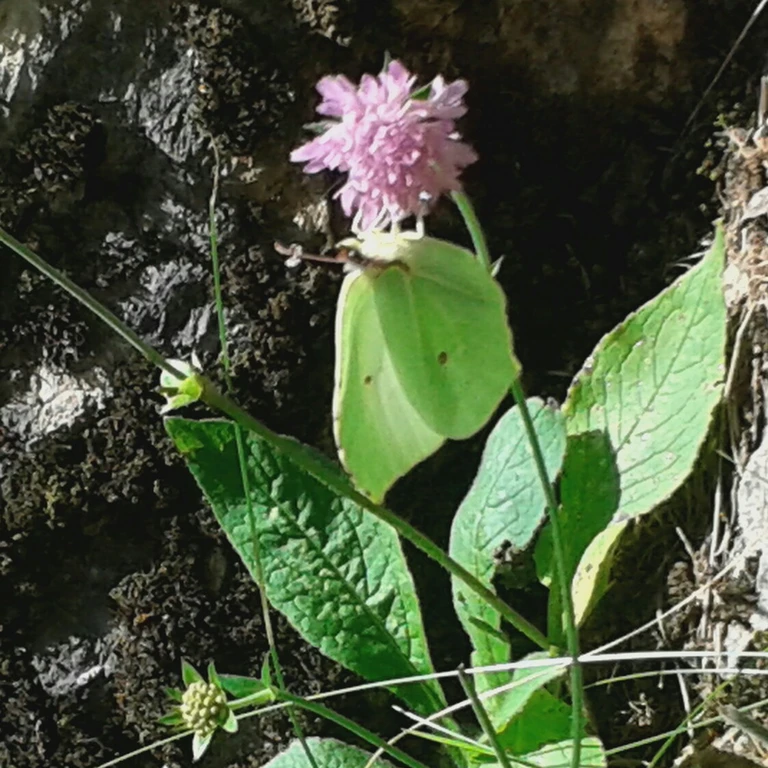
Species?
Gonepteryx rhamni
